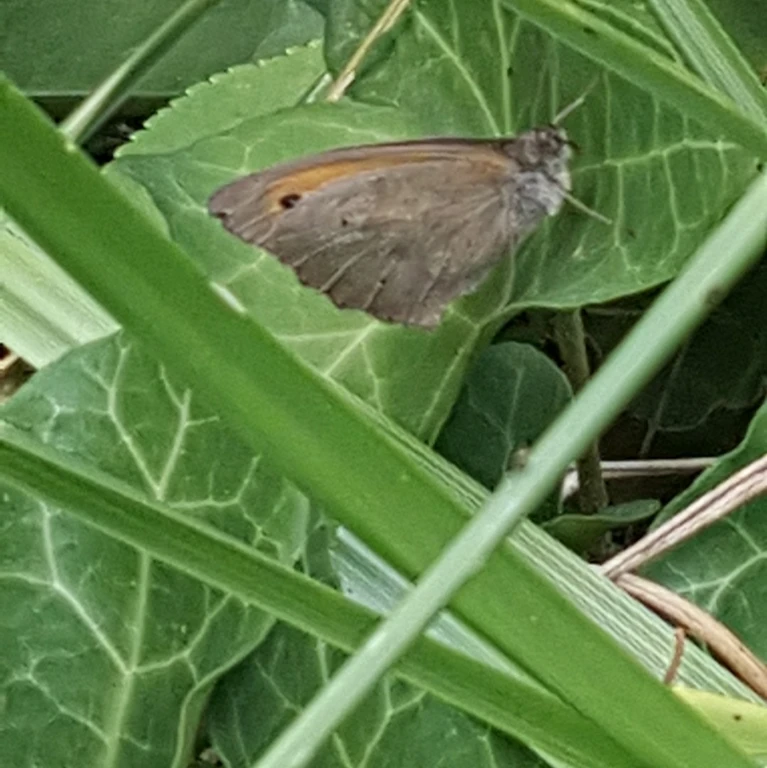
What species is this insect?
Maniola jurtina
